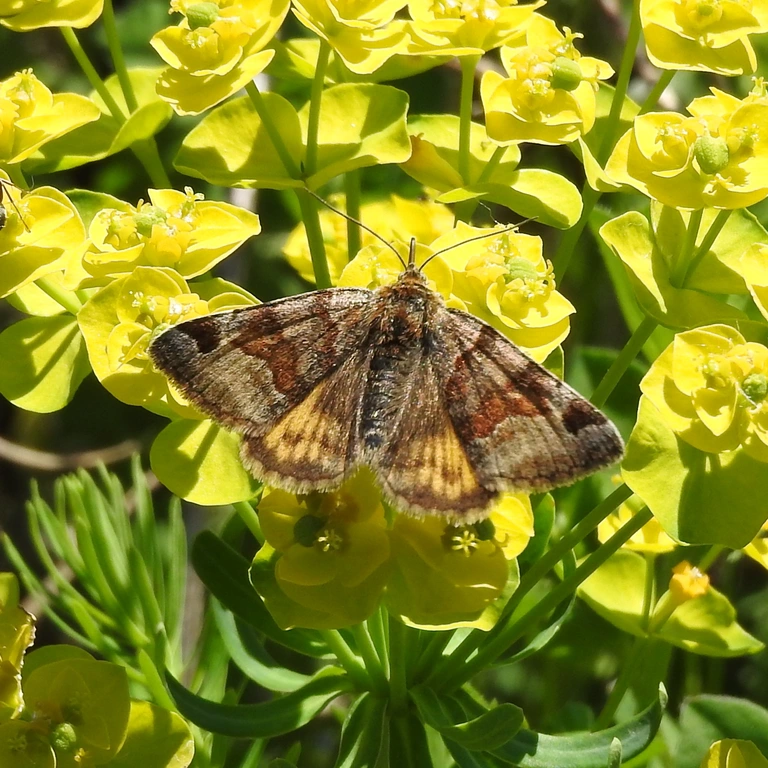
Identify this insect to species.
Euclidia glyphica
